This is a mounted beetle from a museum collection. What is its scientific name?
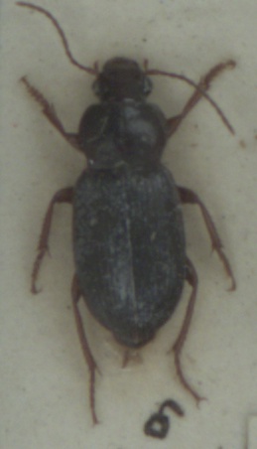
Ophonus schaubergerianus
